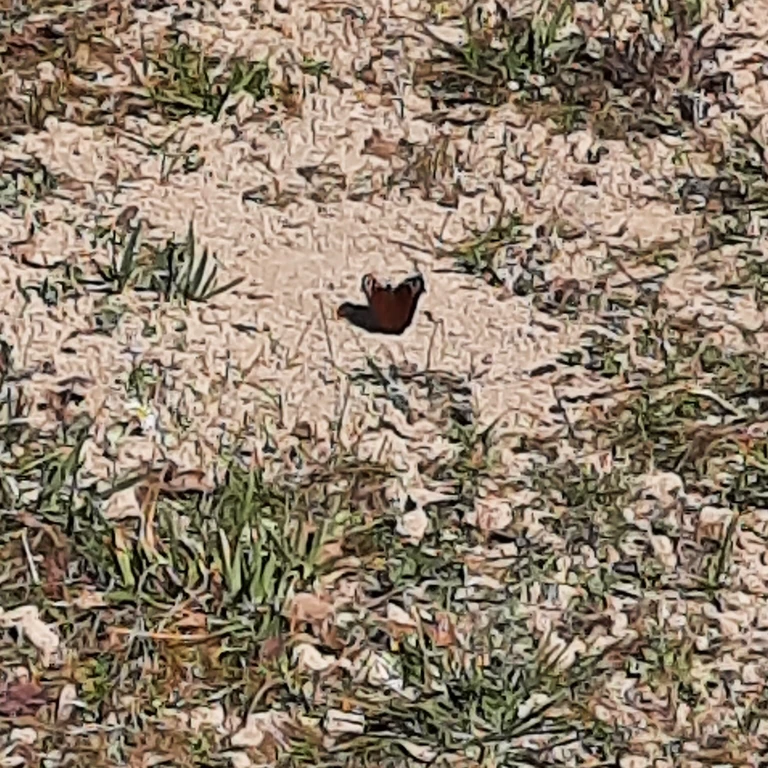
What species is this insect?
Aglais io
